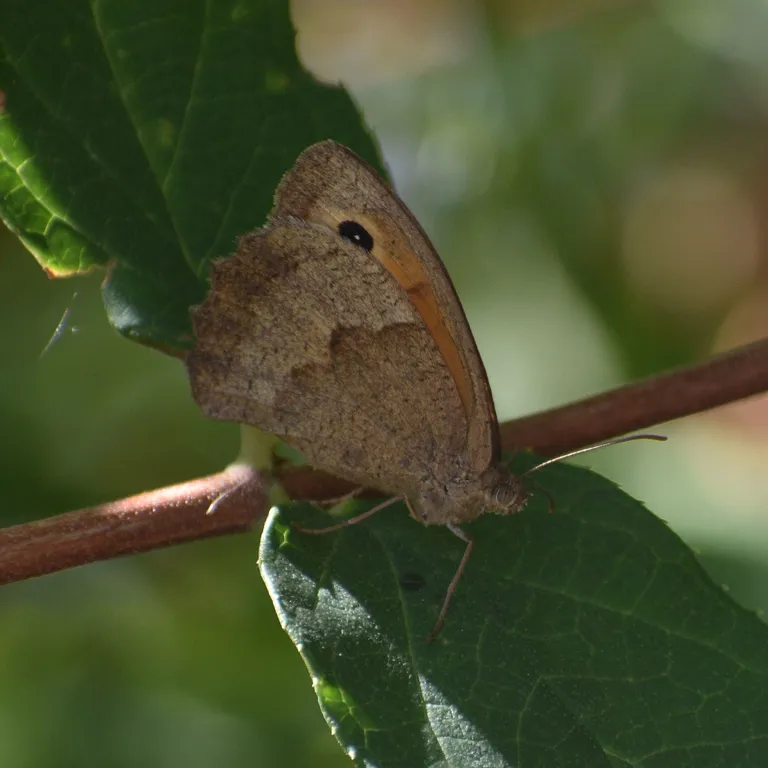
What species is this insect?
Maniola jurtina
